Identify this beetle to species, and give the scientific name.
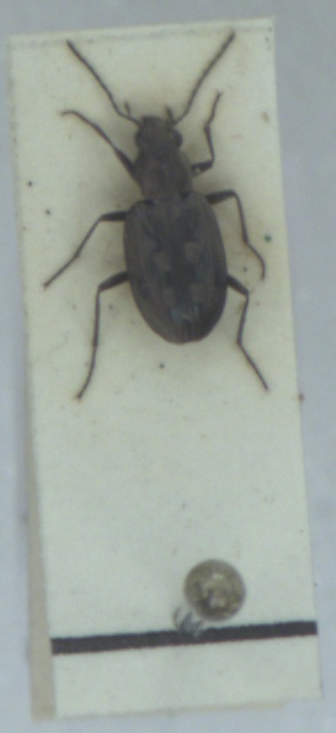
Bembidion litorale
